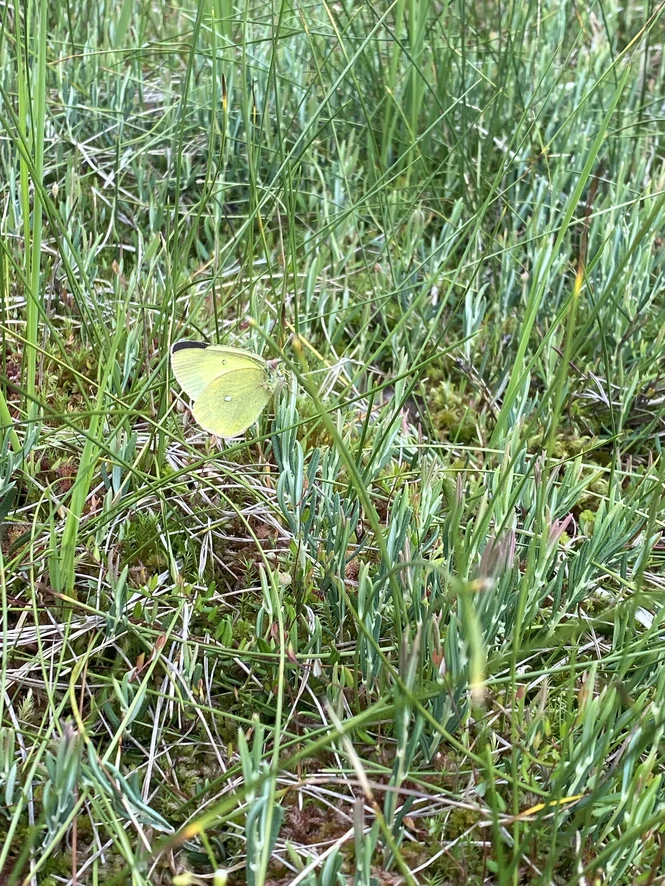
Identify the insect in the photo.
Colias palaeno
